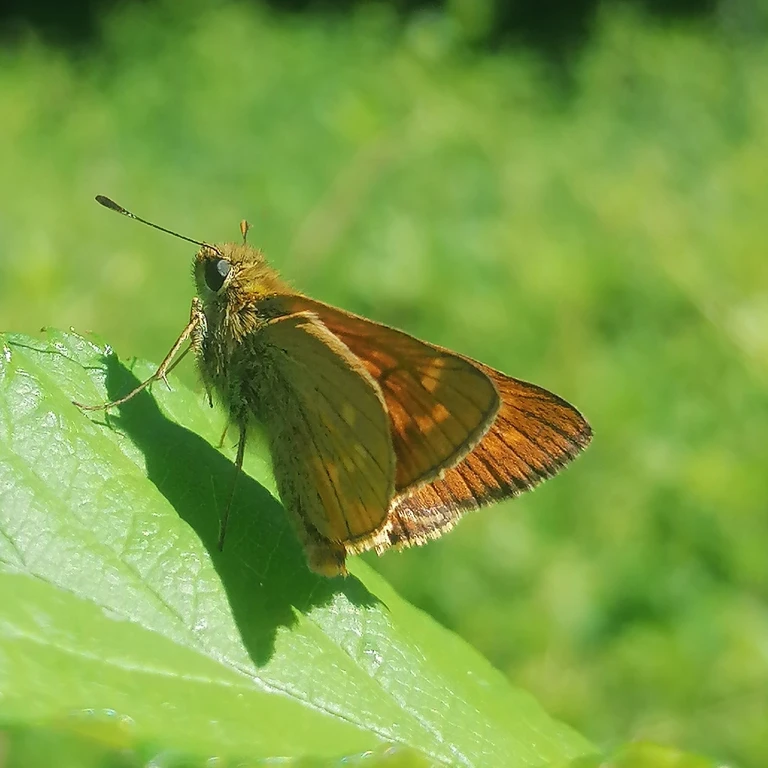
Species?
Ochlodes sylvanus (also Ochlodes venata)
